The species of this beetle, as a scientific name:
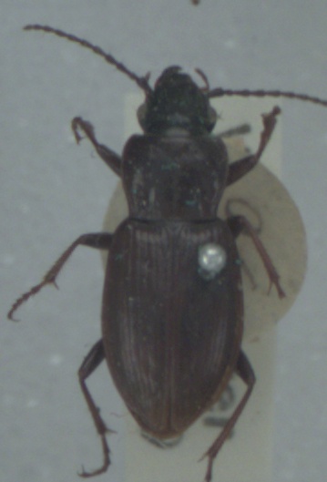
Pterostichus oblongopunctatus
